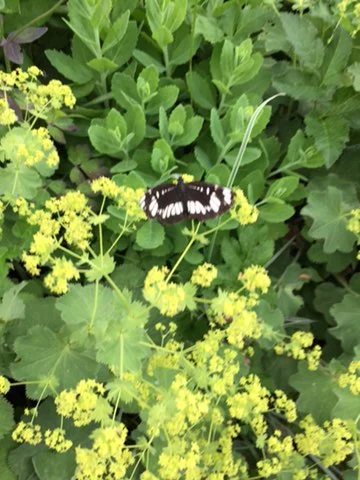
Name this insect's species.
Neptis rivularis
